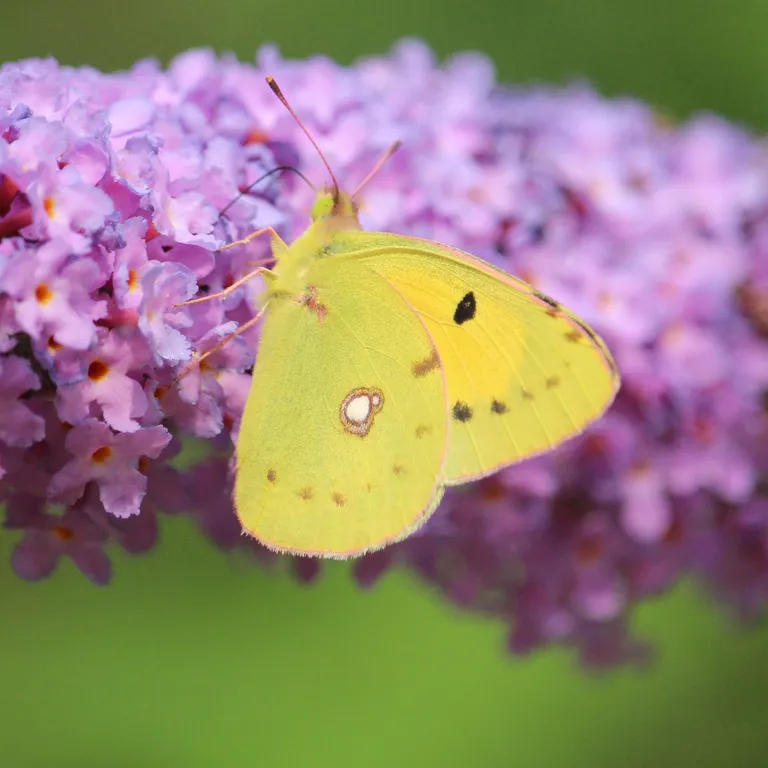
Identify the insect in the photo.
Colias croceus
